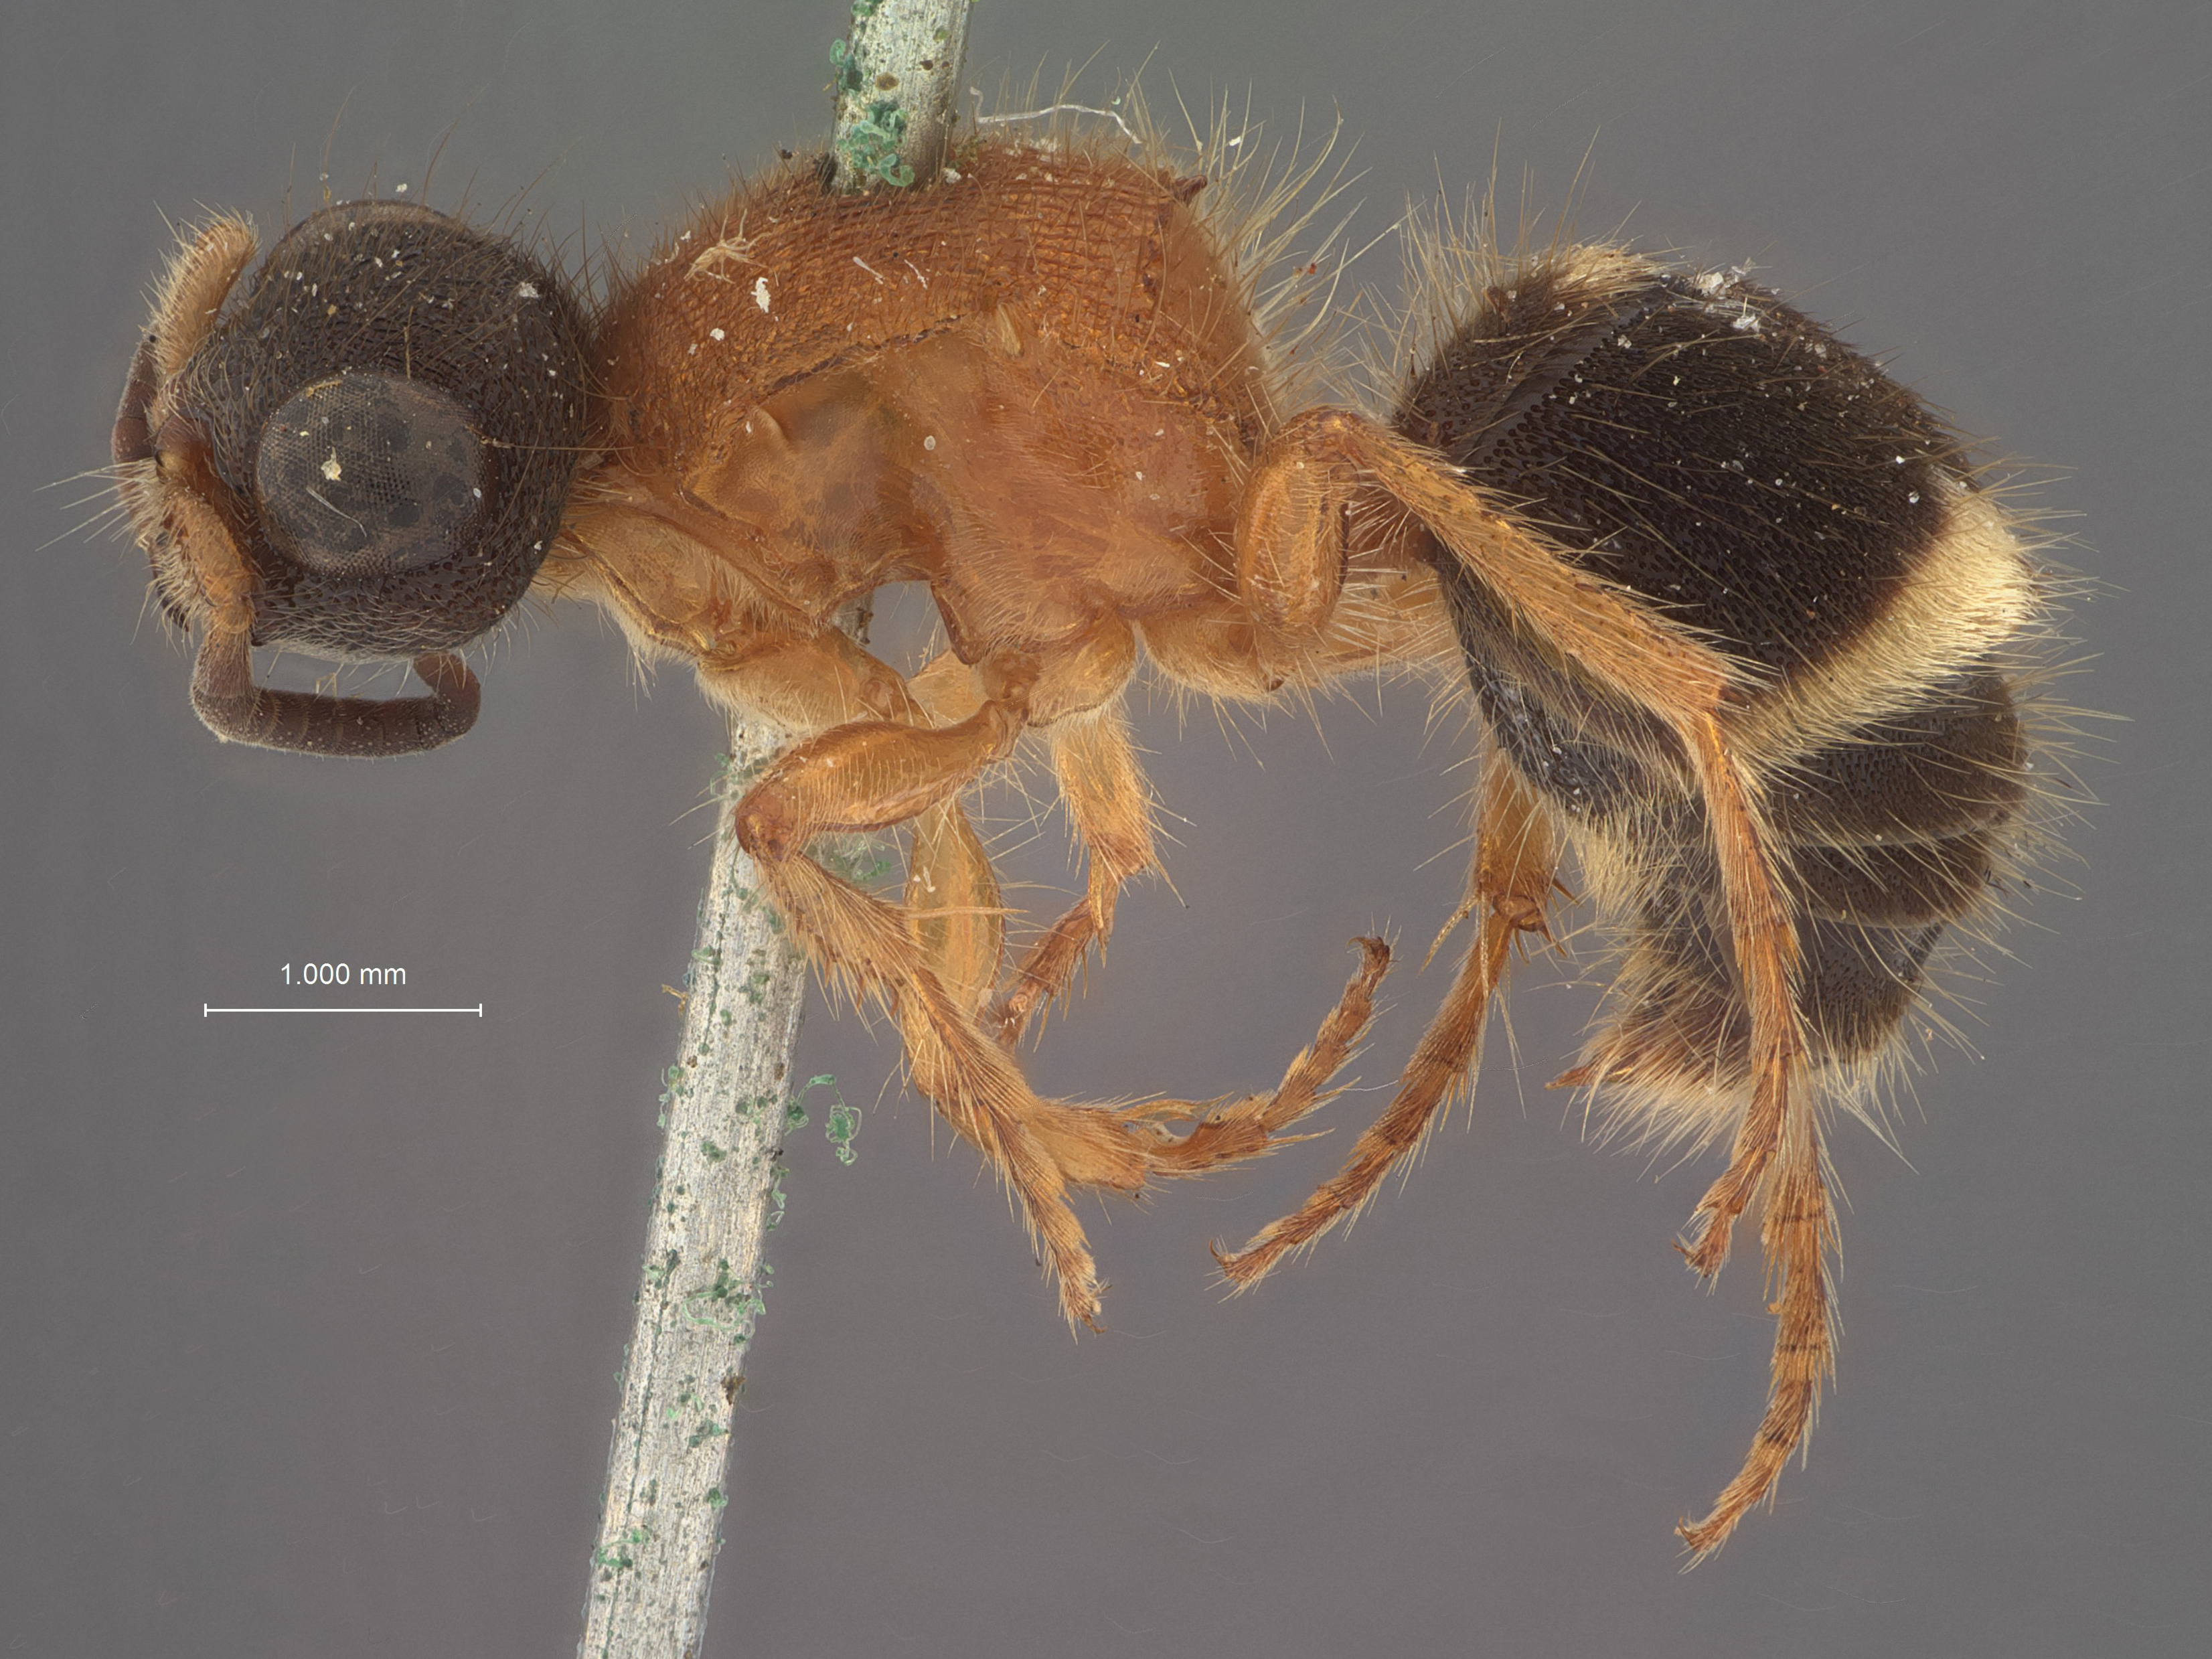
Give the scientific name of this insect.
Squamulotilla venatrix
